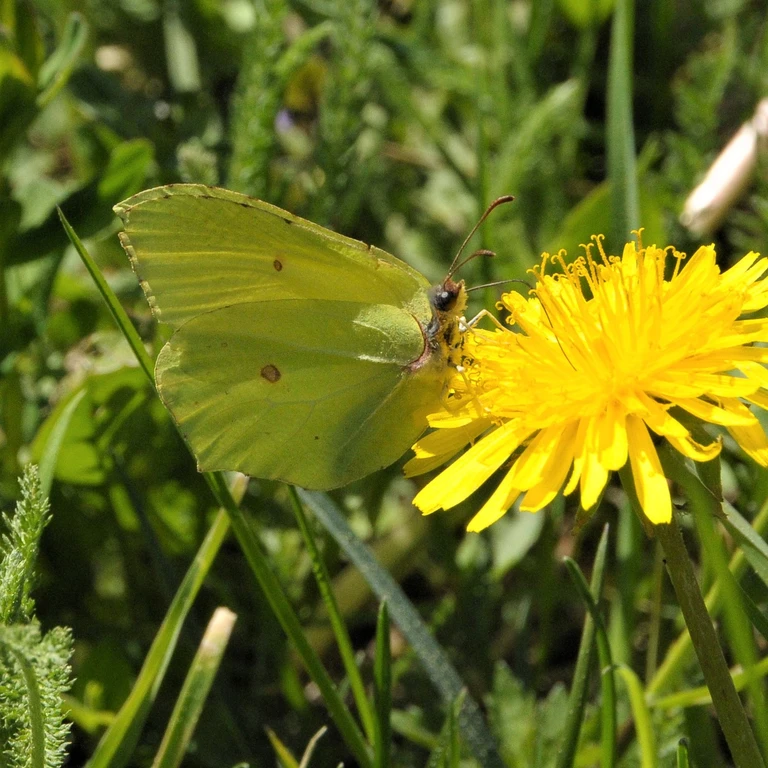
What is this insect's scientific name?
Gonepteryx rhamni
